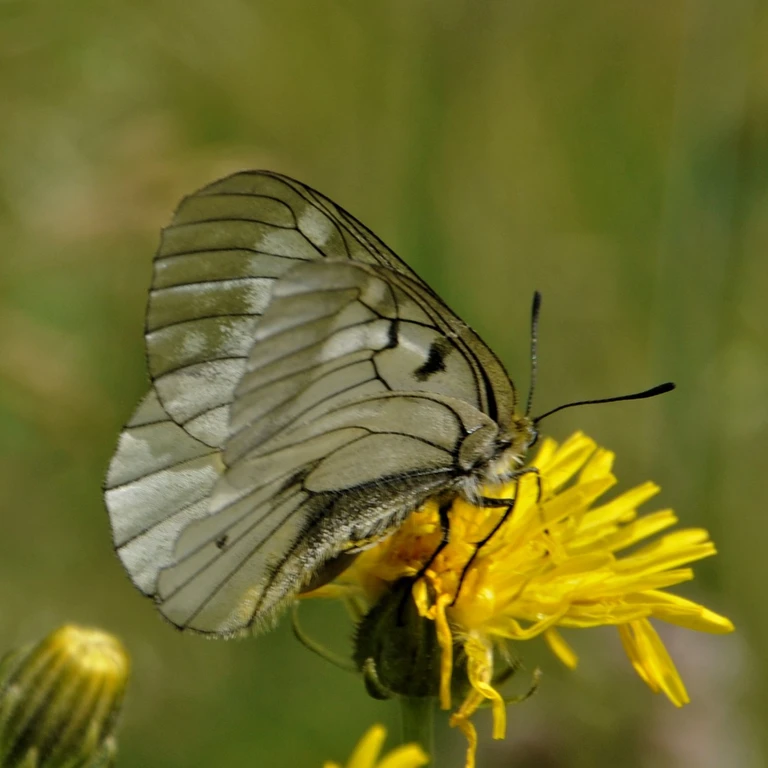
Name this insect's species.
Parnassius mnemosyne
